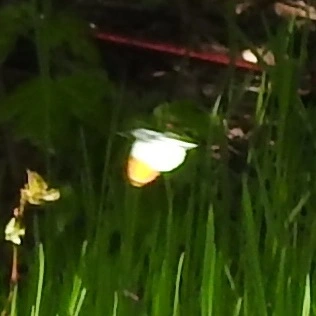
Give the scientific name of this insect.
Anthocharis cardamines
